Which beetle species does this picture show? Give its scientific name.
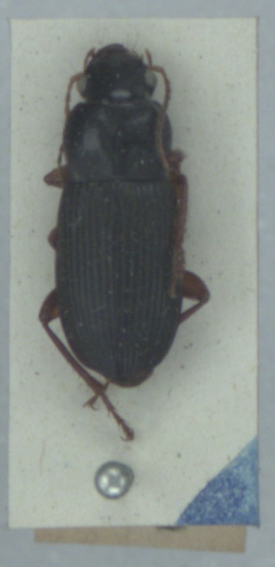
Harpalus rufipes
